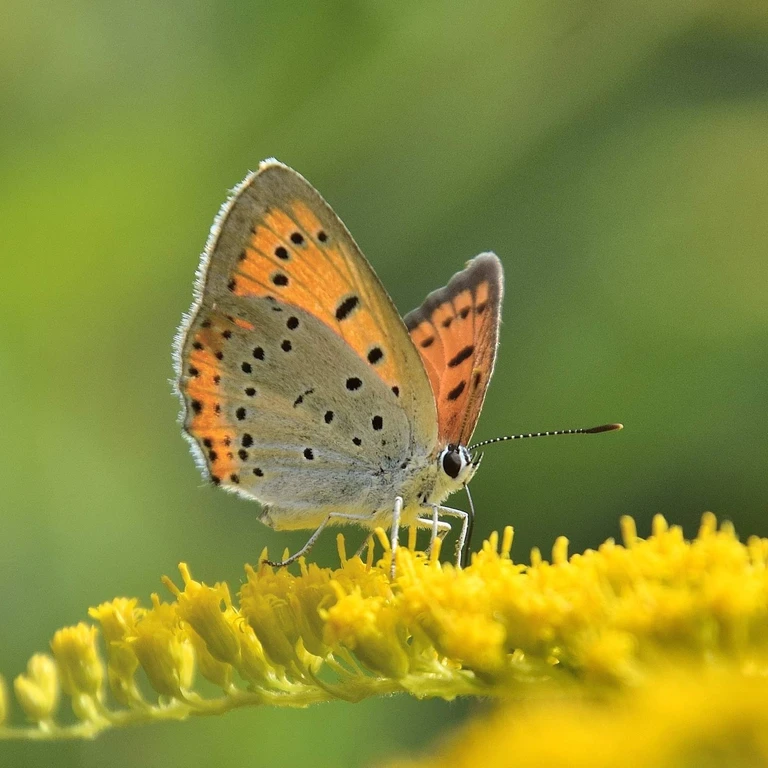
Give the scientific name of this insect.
Lycaena phlaeas
